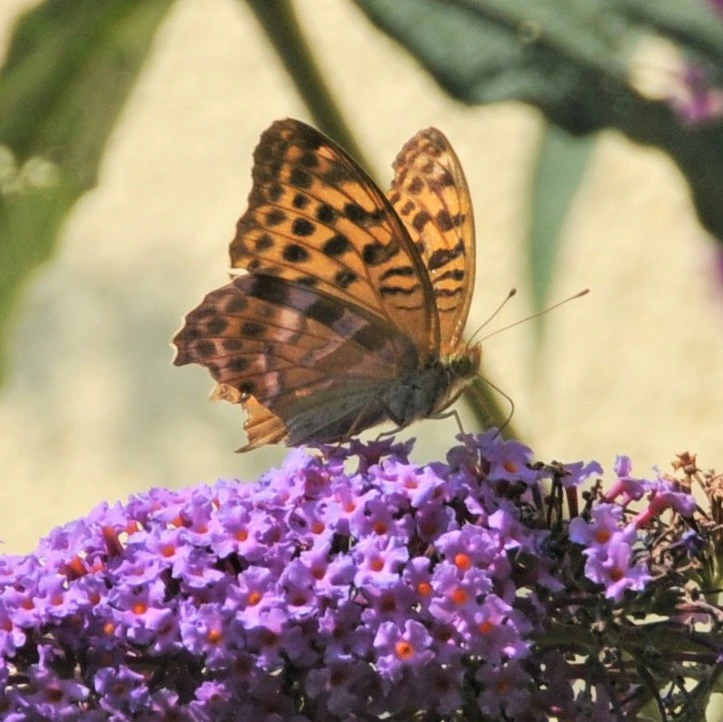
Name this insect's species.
Argynnis paphia
